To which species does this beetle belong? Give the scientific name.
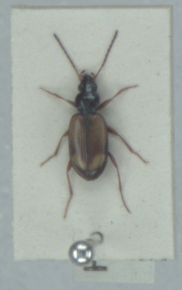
Bembidion bualei
